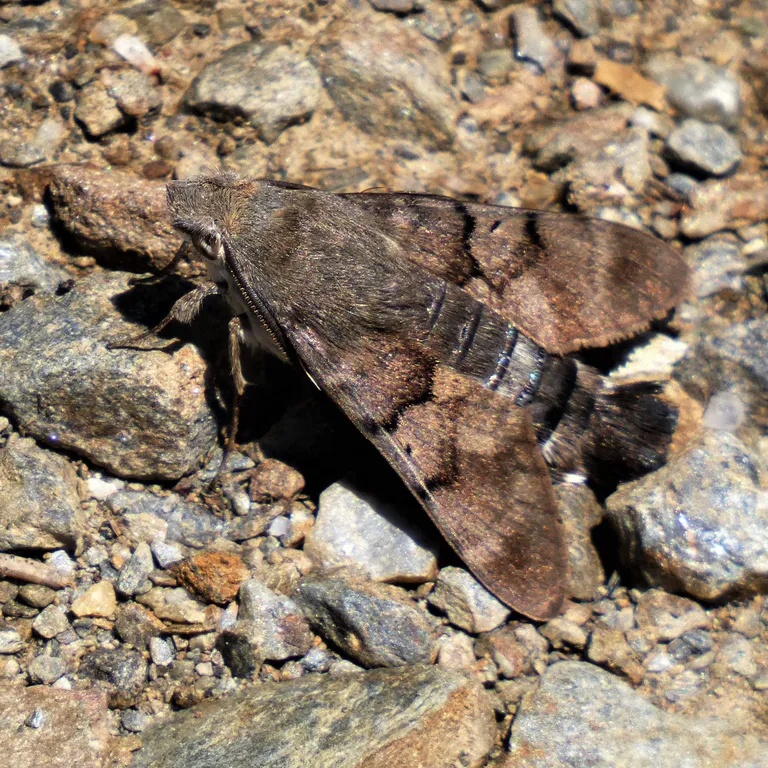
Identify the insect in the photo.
Macroglossum stellatarum
